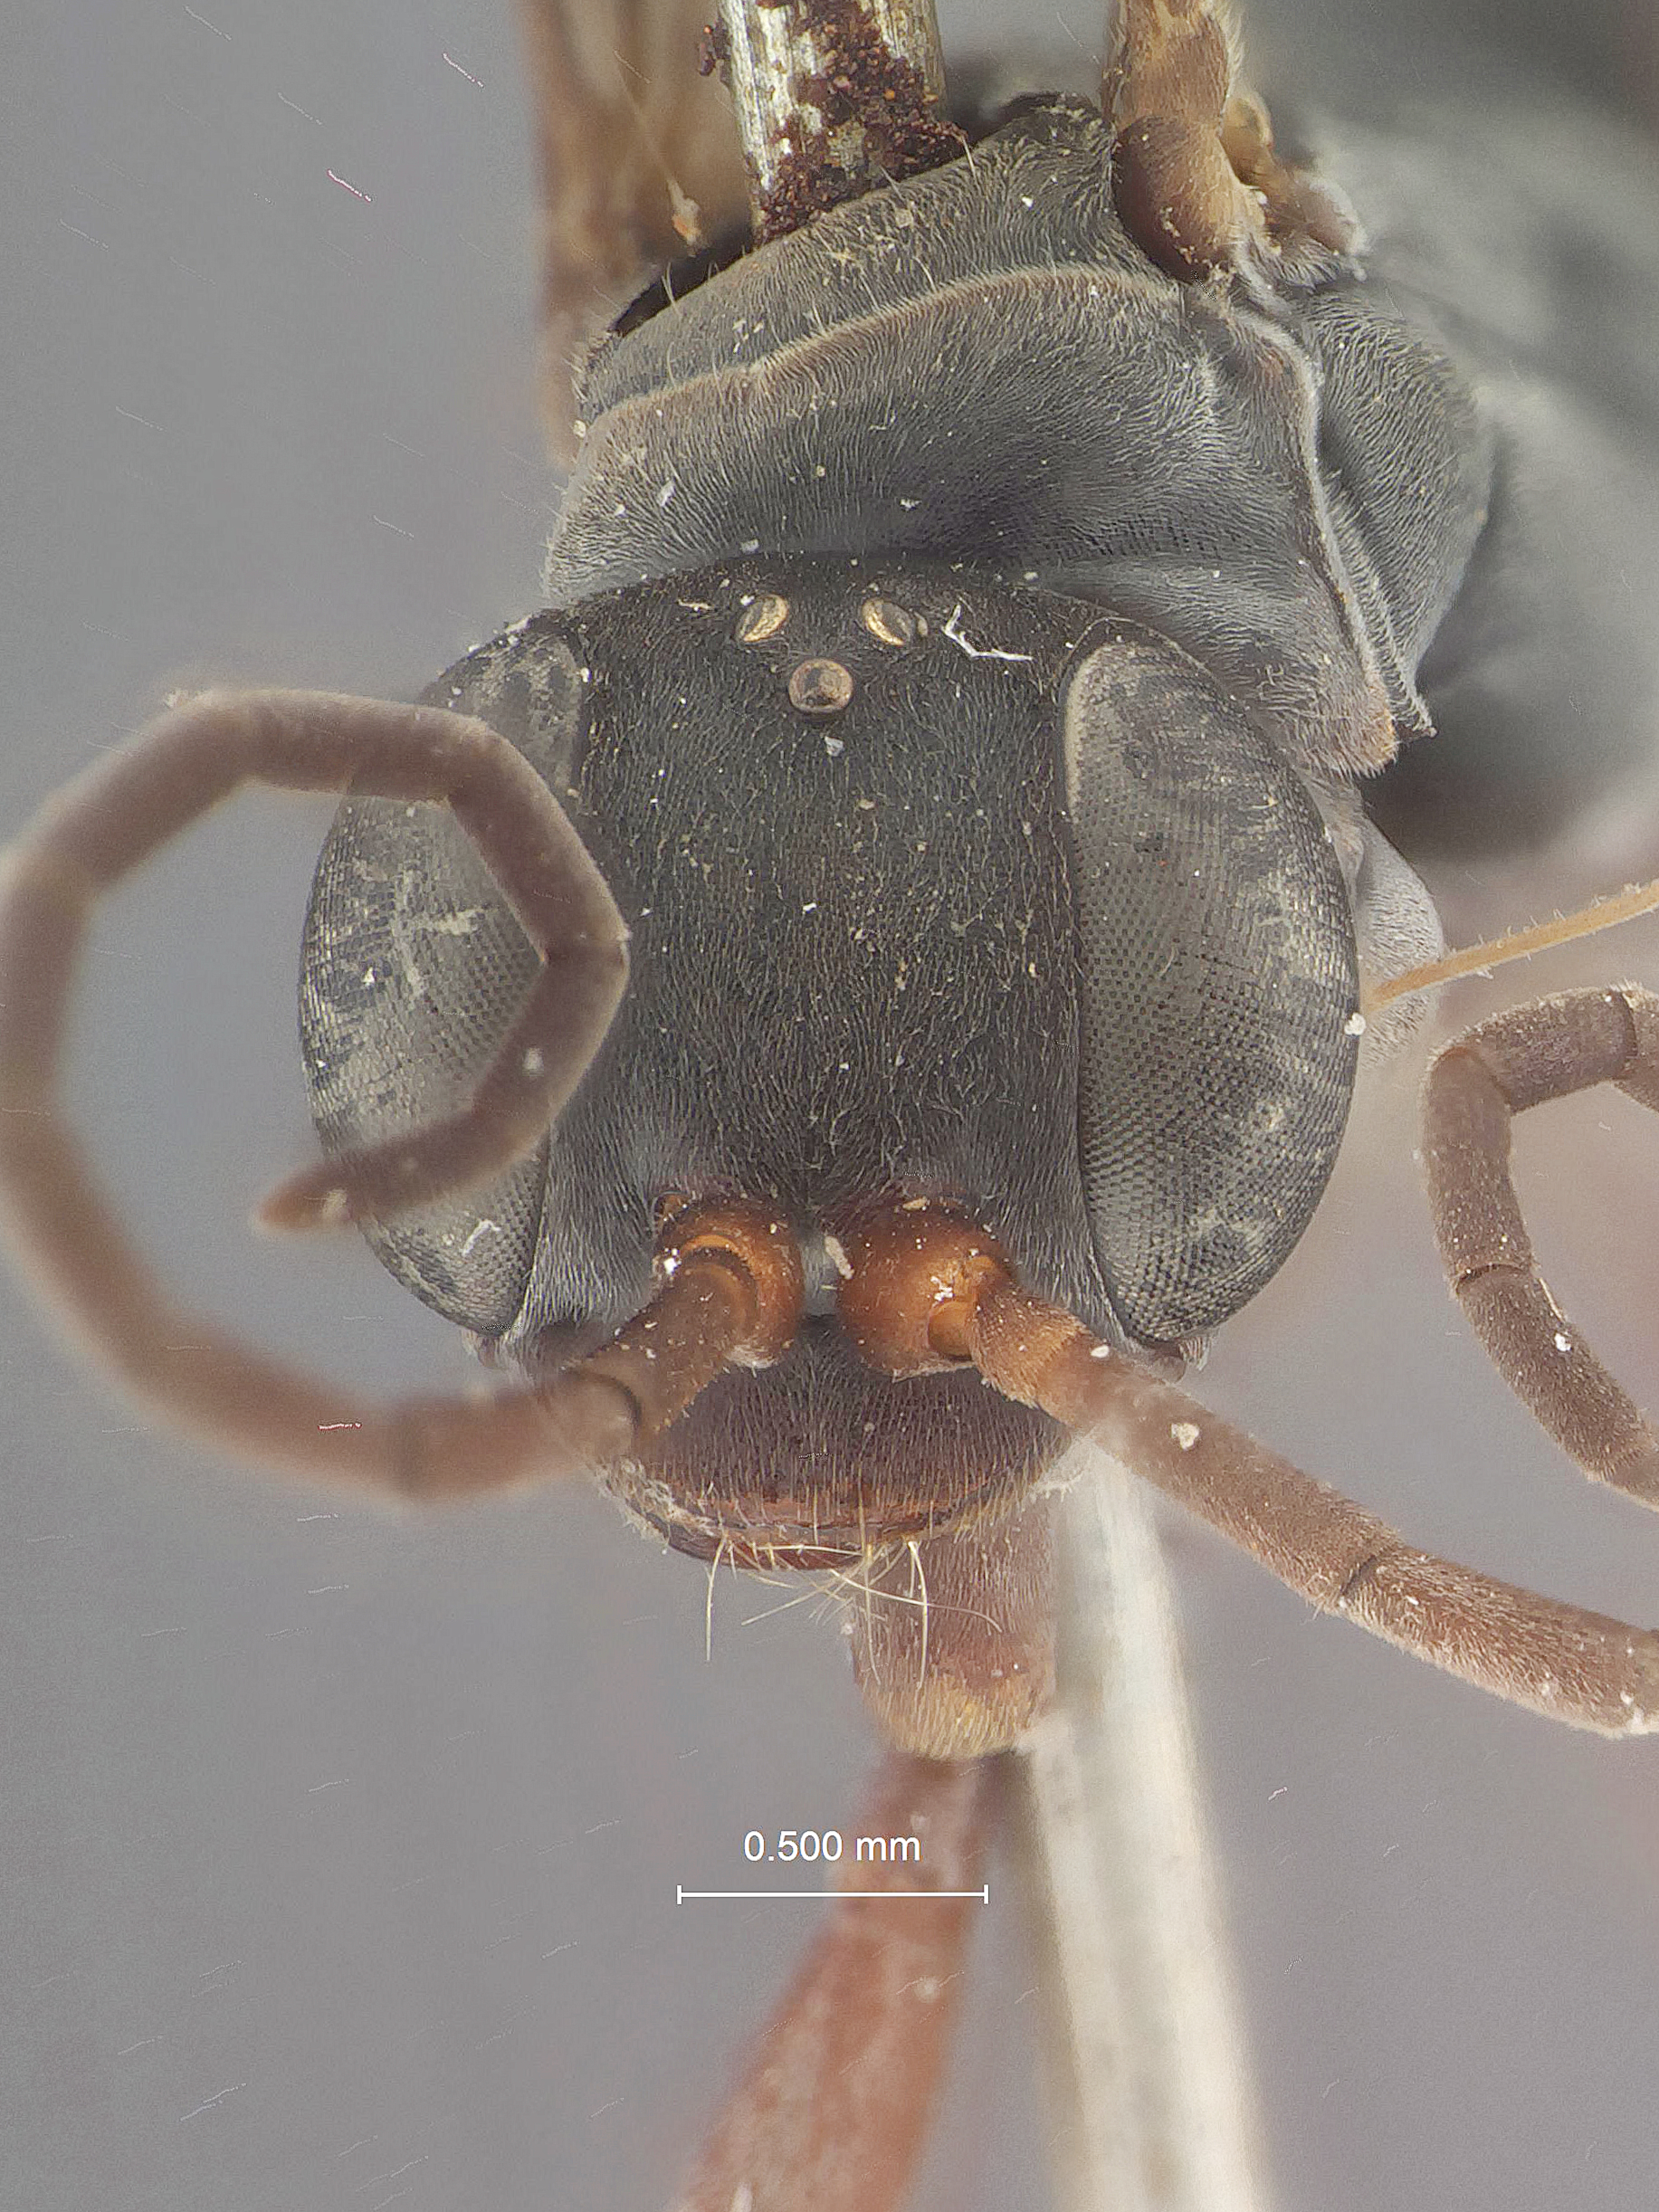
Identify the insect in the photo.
Priocnemis thione
